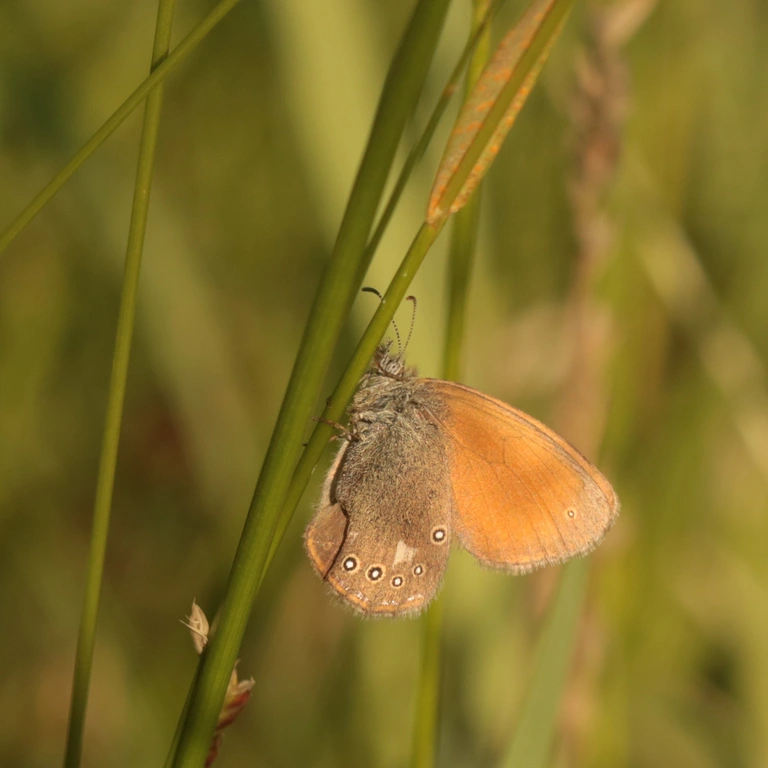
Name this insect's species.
Coenonympha glycerion (also Coenonympha iphis)
